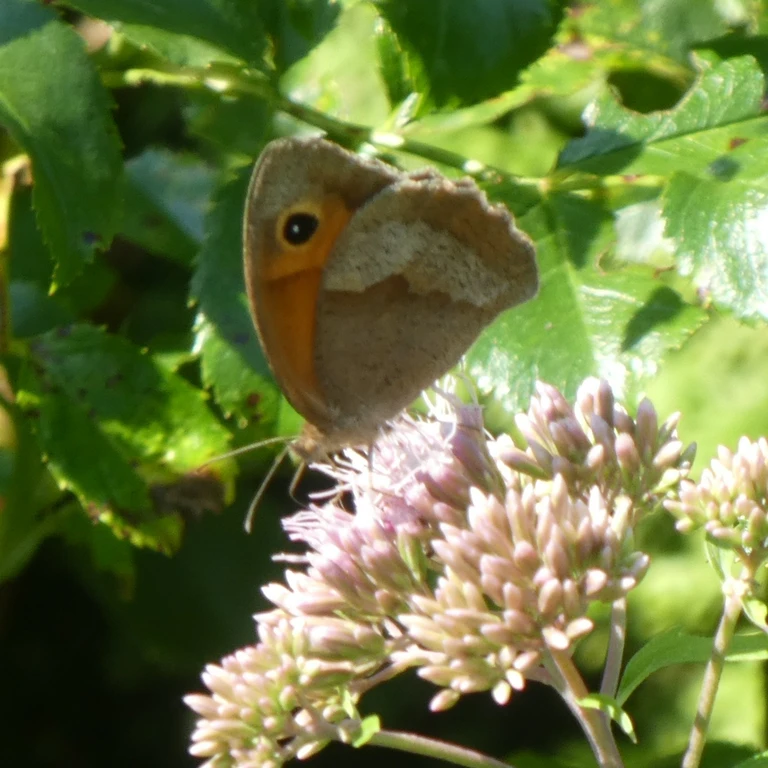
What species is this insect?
Maniola jurtina
